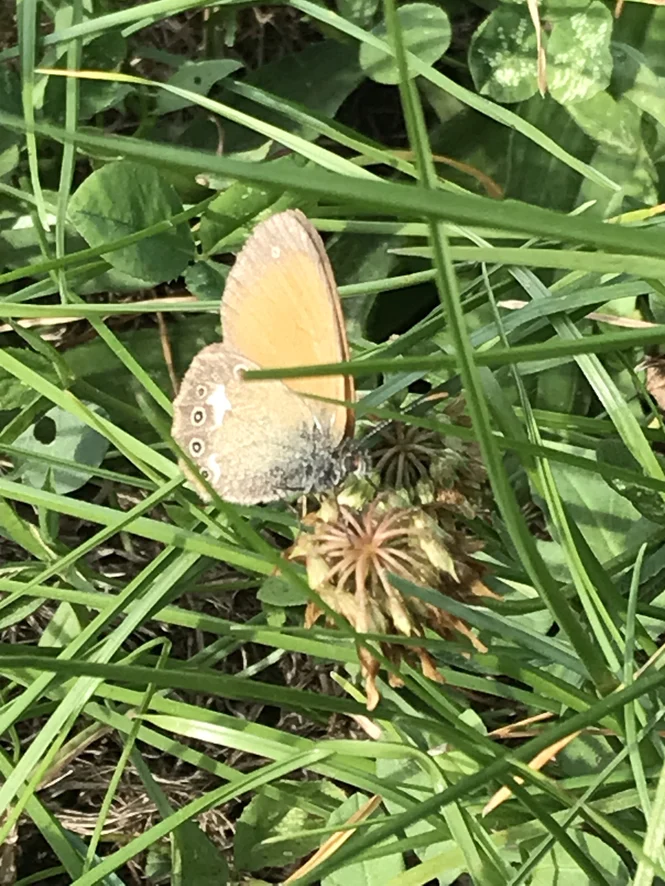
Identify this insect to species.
Coenonympha glycerion (also Coenonympha iphis)
